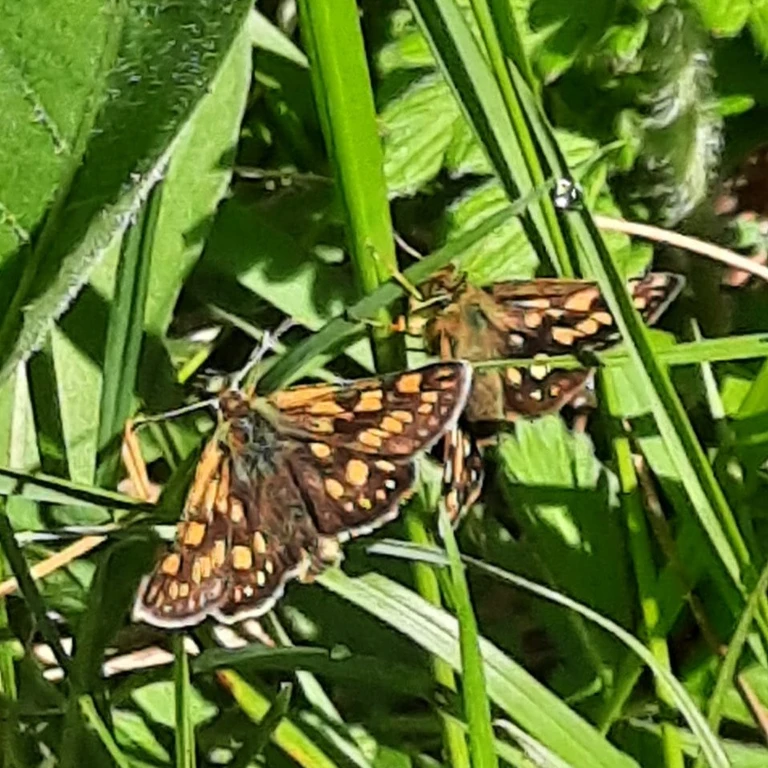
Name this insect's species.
Carterocephalus palaemon
